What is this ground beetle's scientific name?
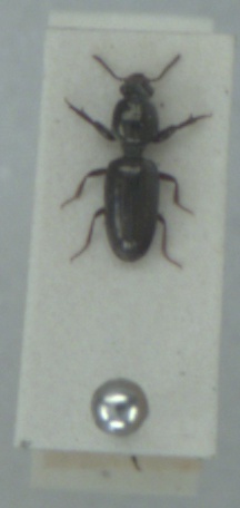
Dyschirius politus
